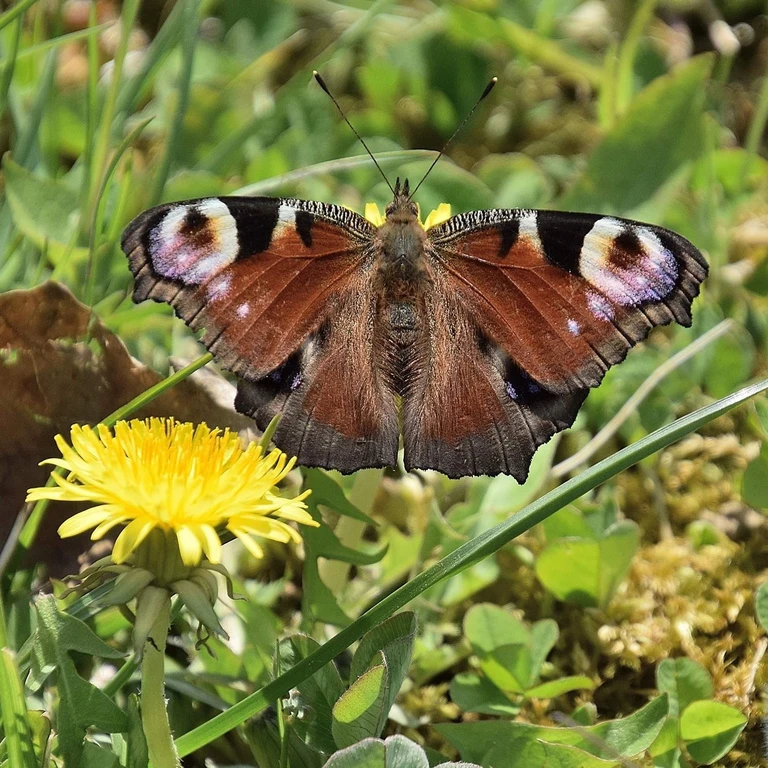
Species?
Aglais io
